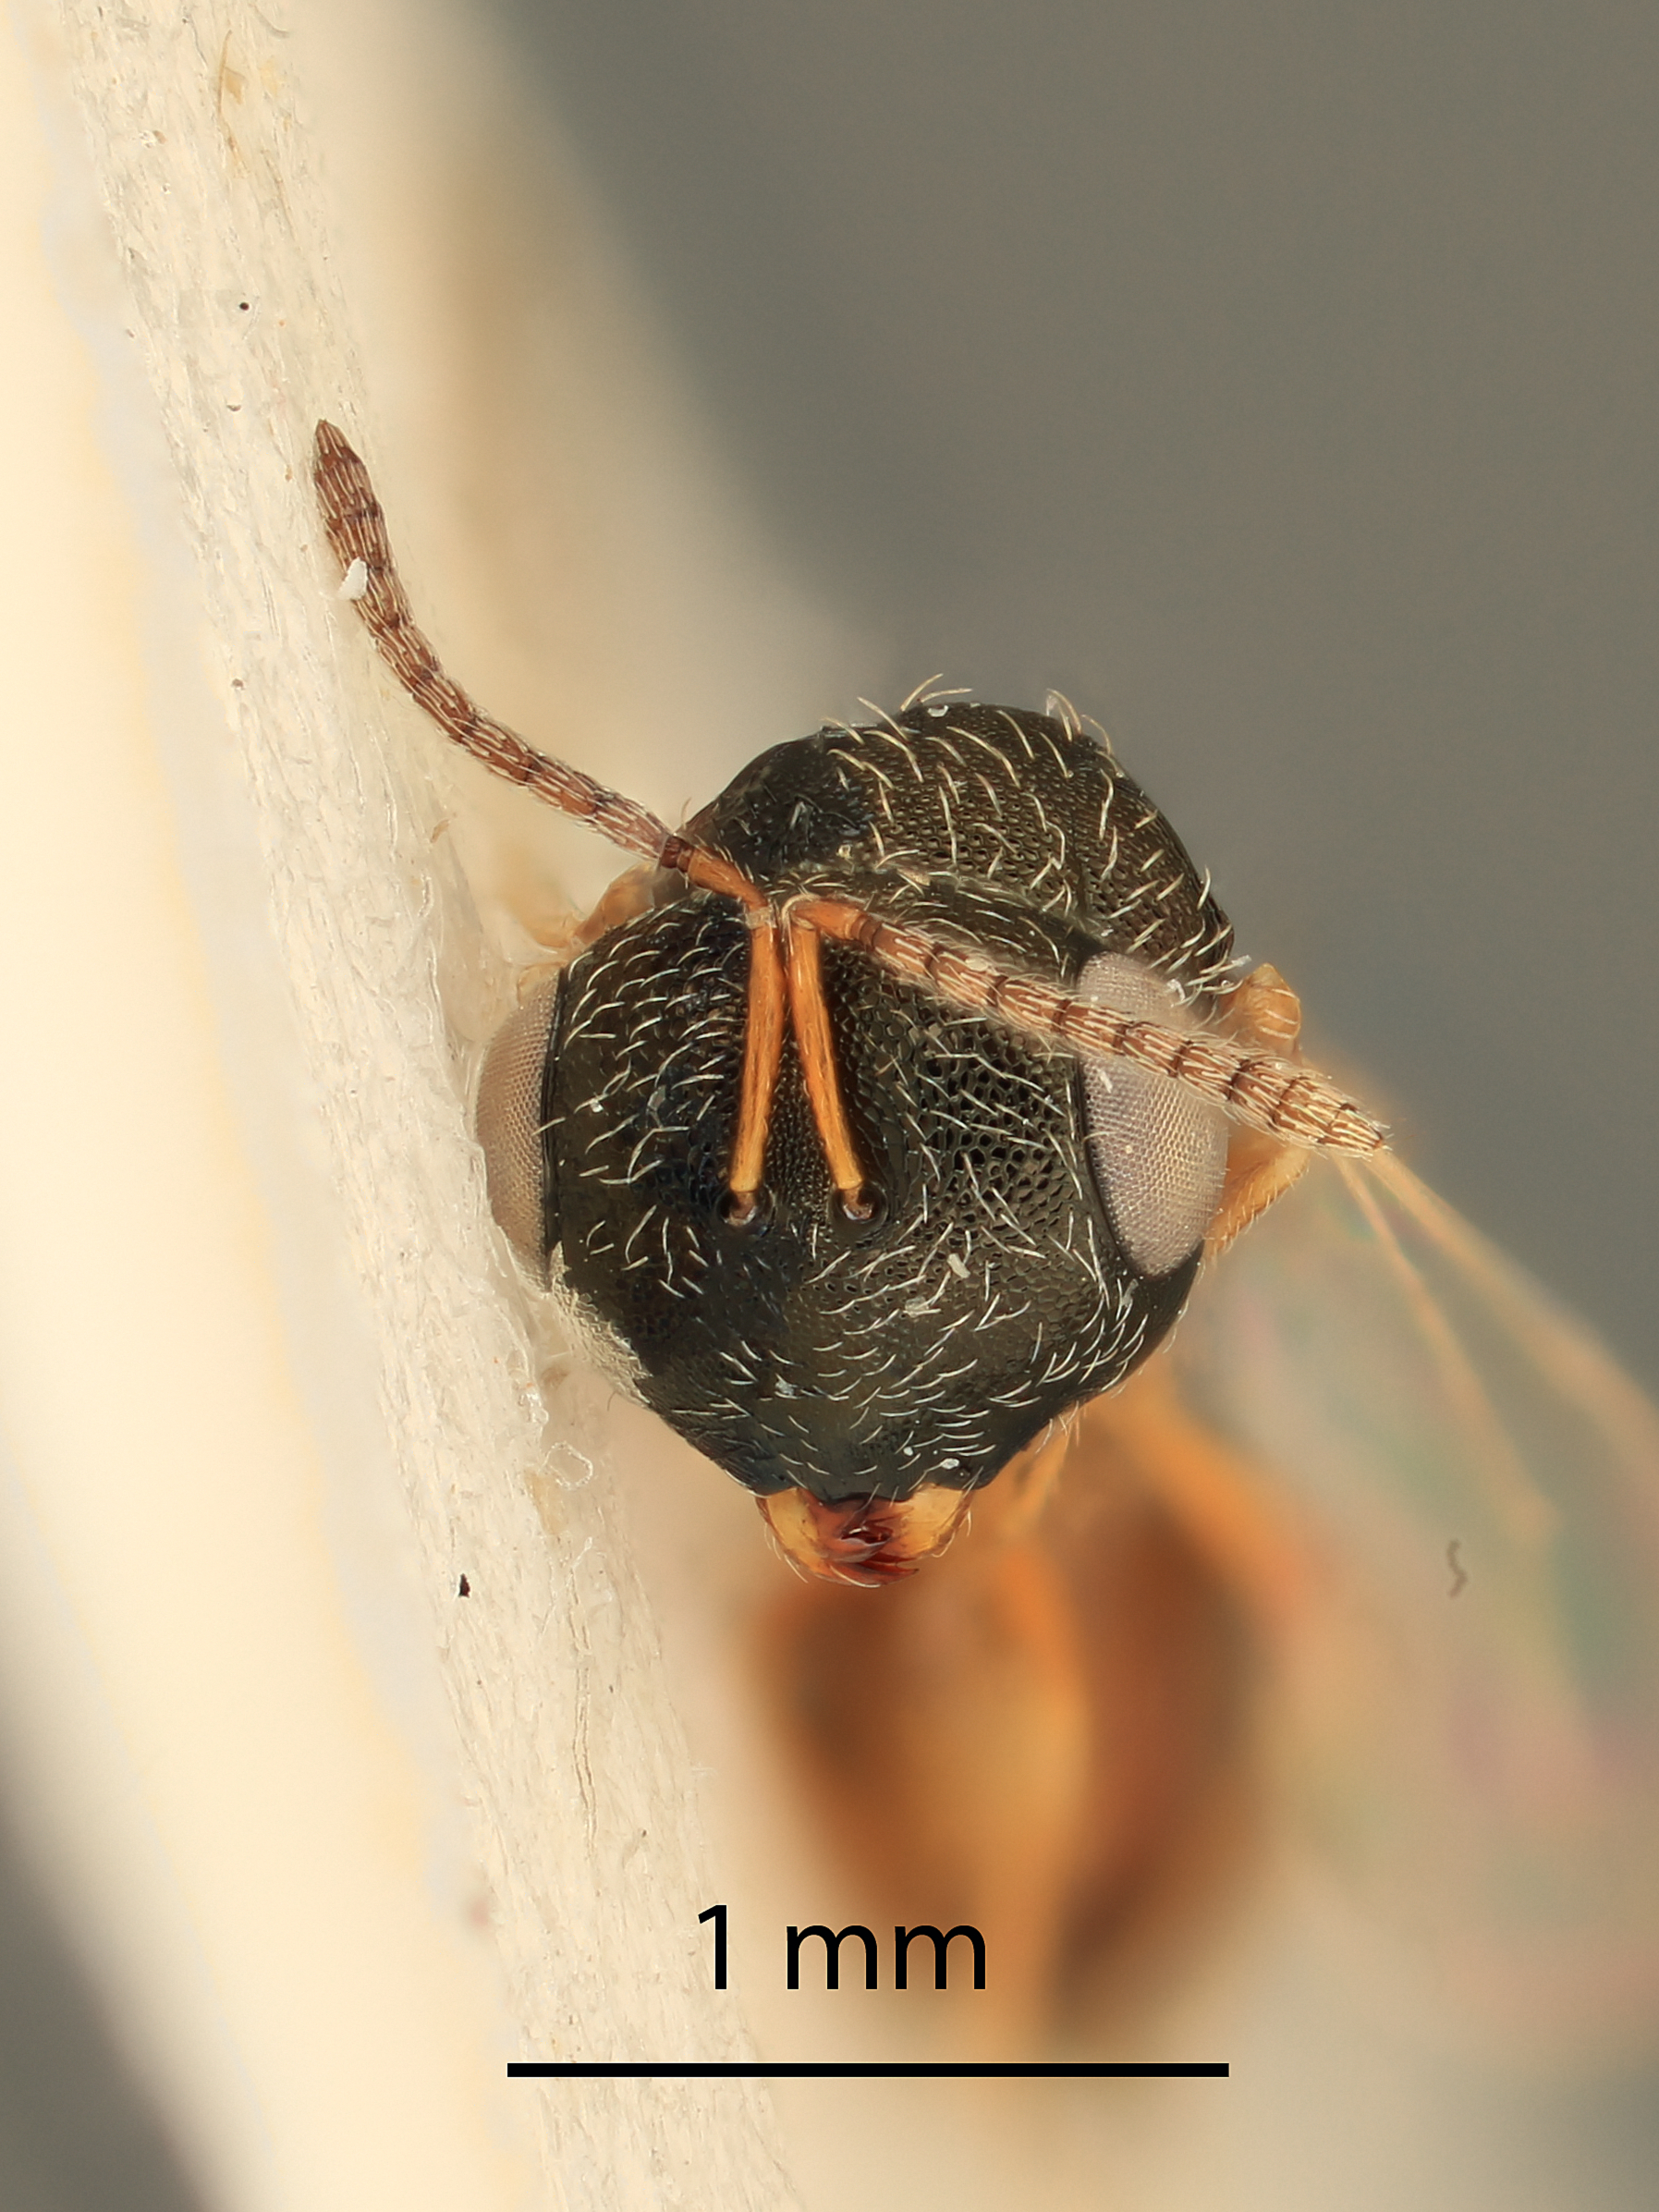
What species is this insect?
Toxeumelloides cavigena
